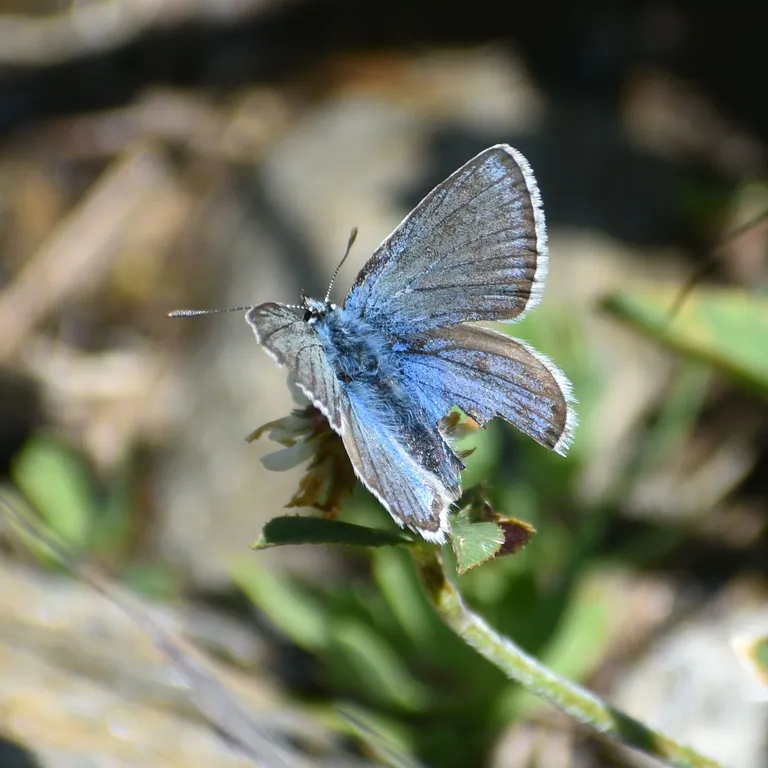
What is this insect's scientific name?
Agriades orbitulus (also Albulina orbitulus)
